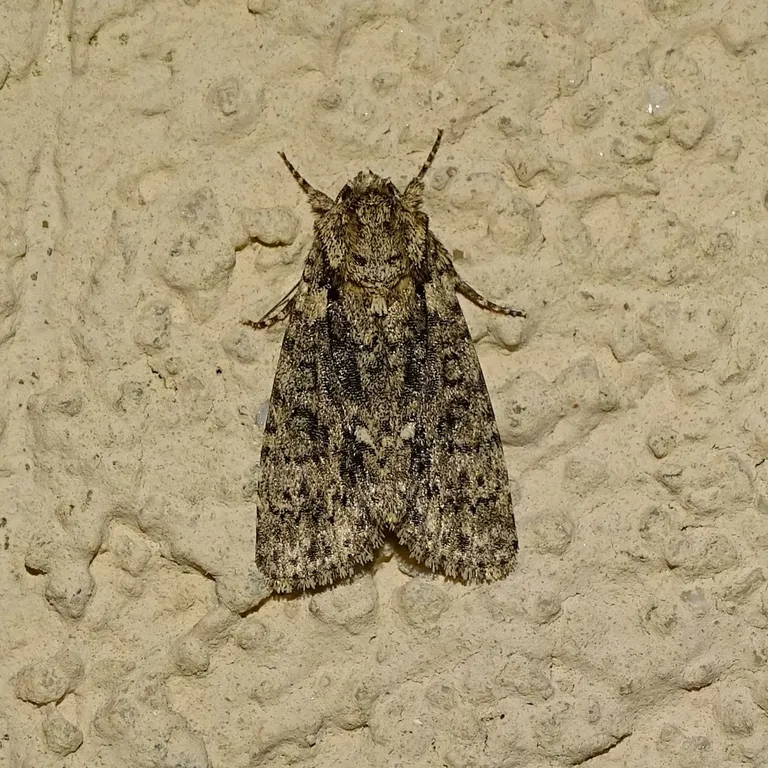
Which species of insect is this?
Acronicta rumicis
